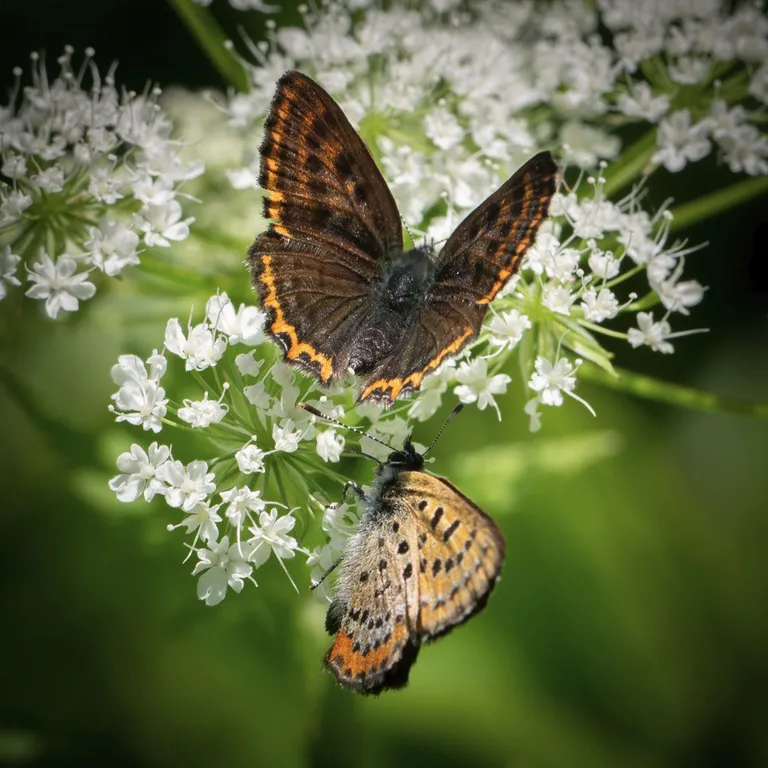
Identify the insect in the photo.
Lycaena helle (also Helleia helle)
